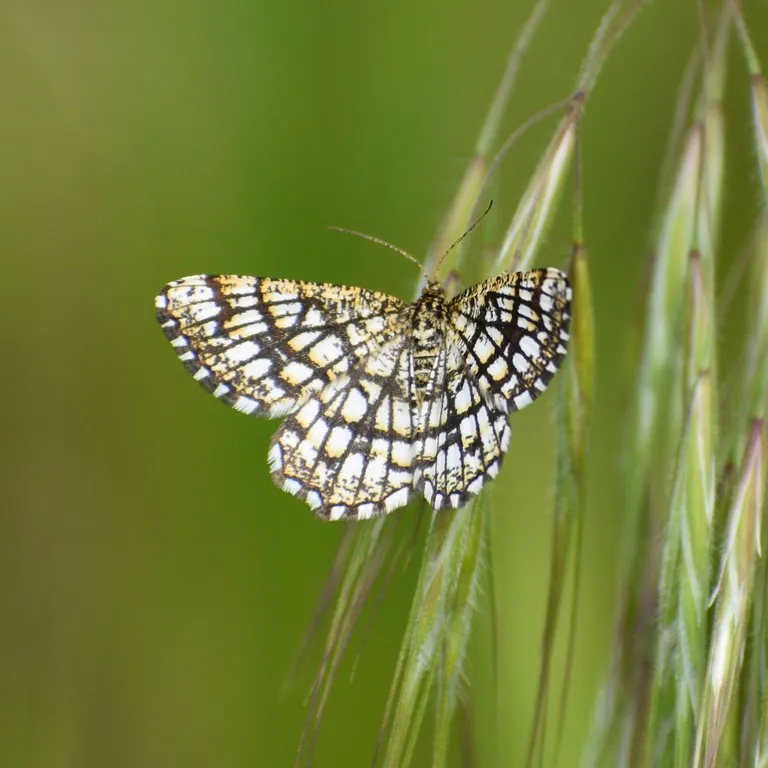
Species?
Chiasmia clathrata
